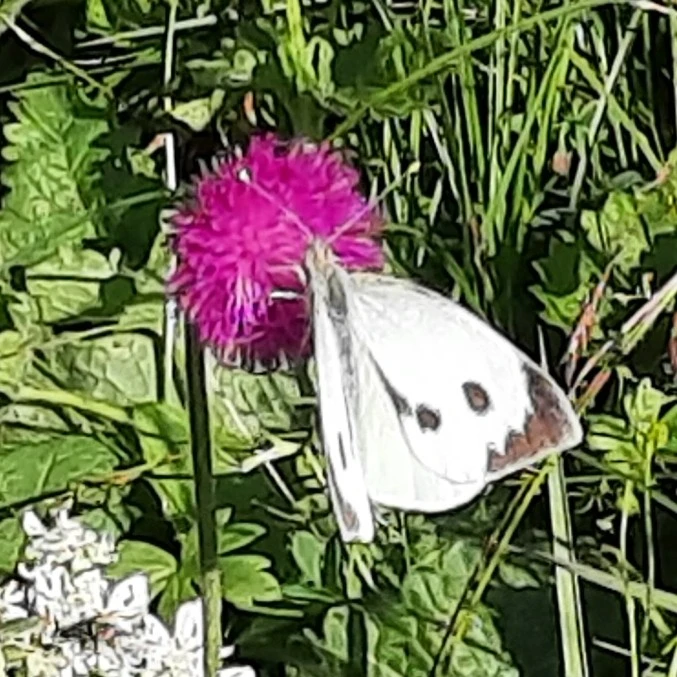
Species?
Pieris brassicae
